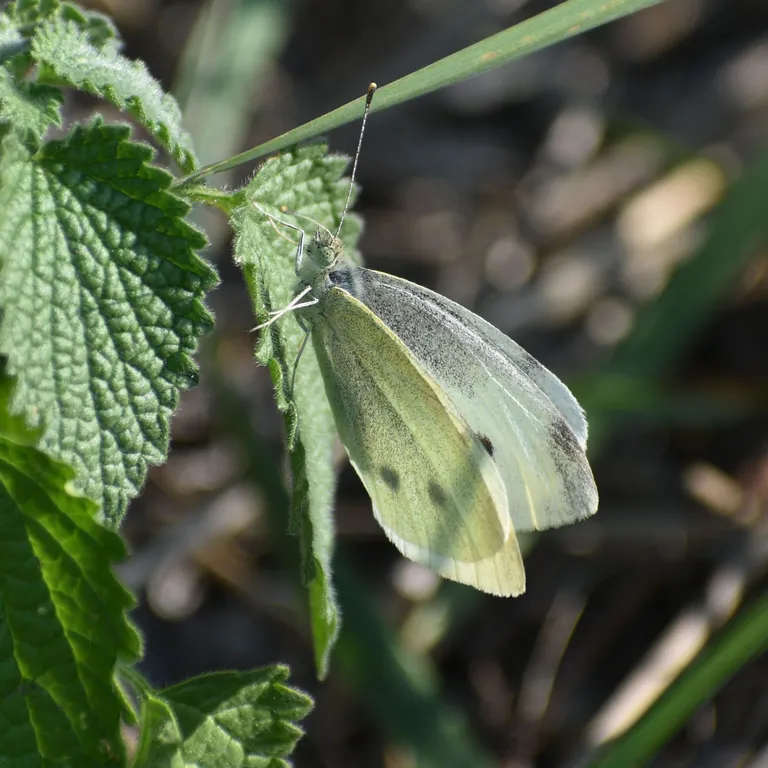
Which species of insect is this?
Pieris rapae
